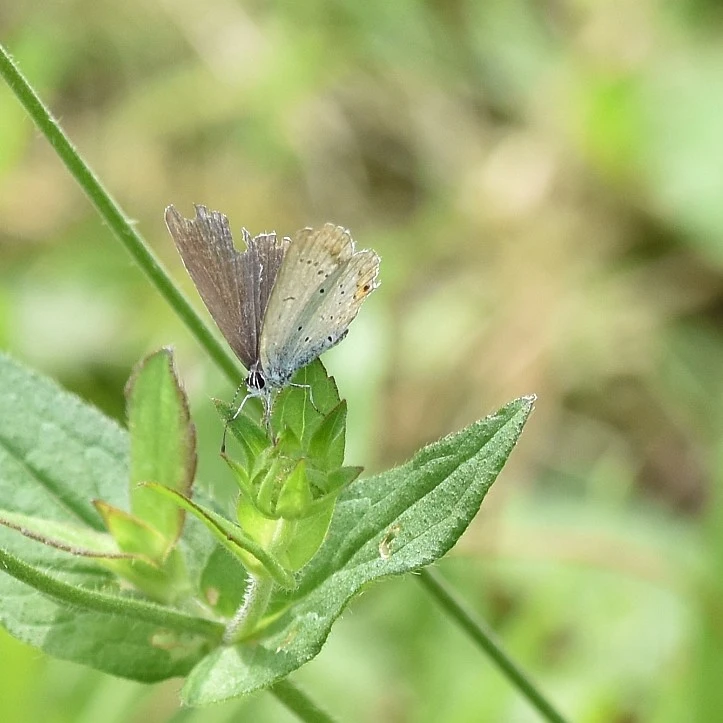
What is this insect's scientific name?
Cupido argiades (also Elkalyce argiades)
